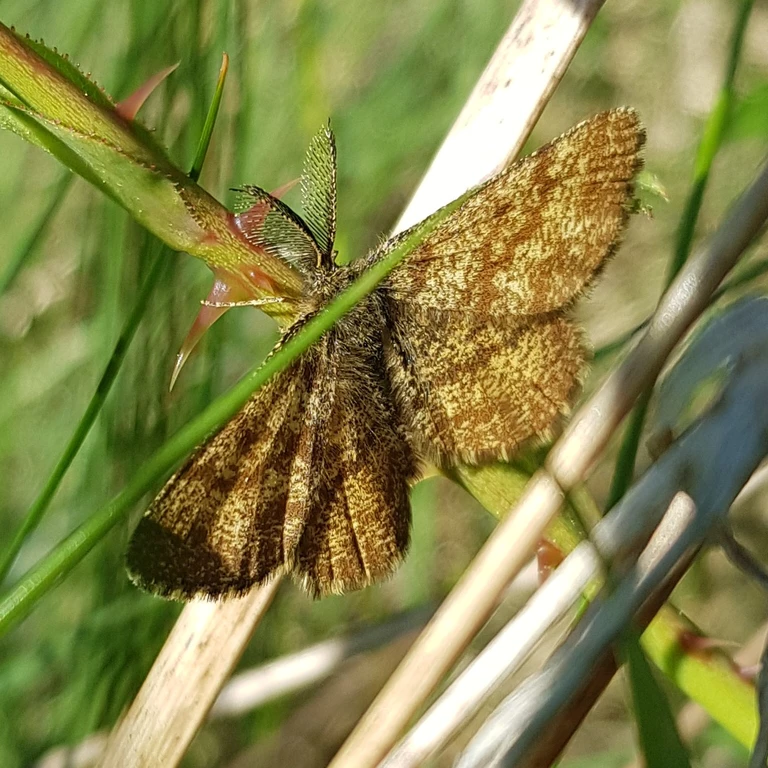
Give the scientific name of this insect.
Ematurga atomaria
